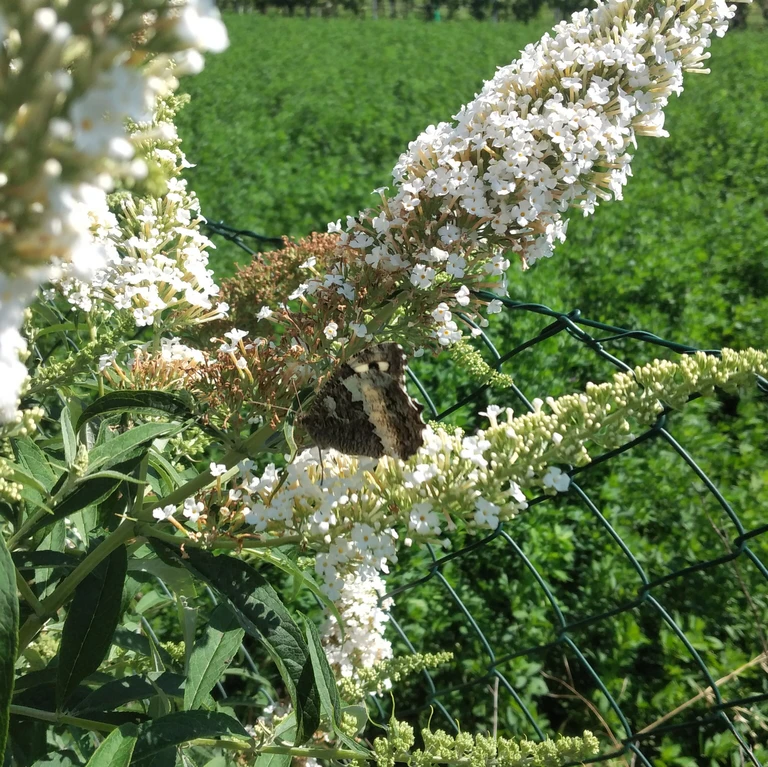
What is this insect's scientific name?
Brintesia circe
